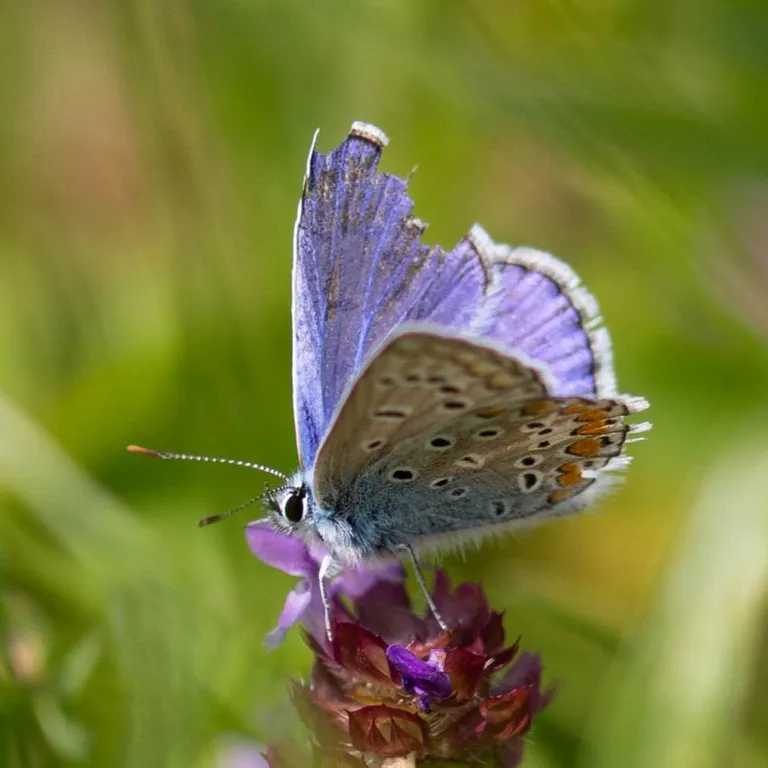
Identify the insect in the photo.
Polyommatus icarus
